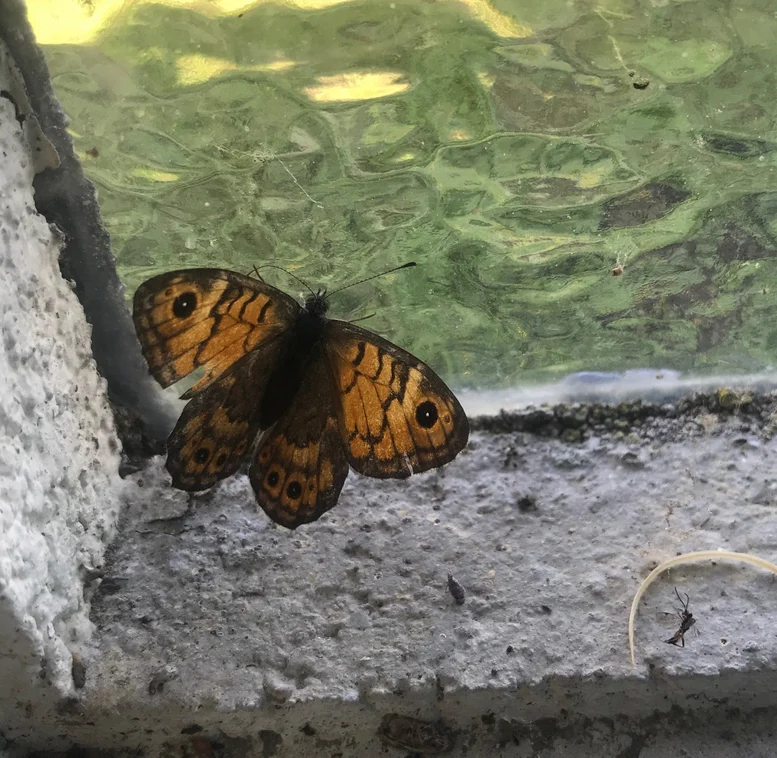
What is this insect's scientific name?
Lasiommata megera (also Pararge megera)
